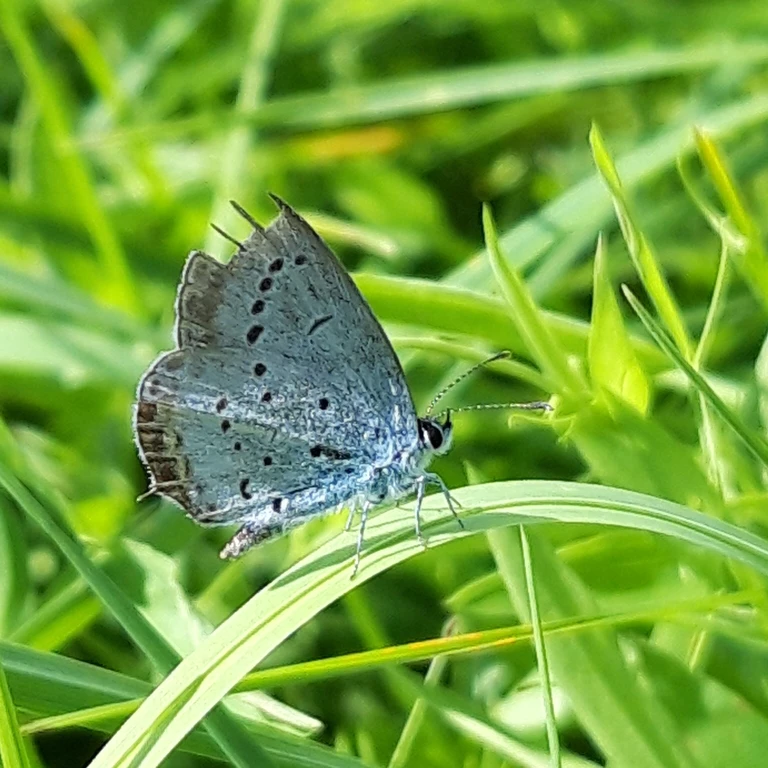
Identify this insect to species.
Cupido argiades (also Elkalyce argiades)
